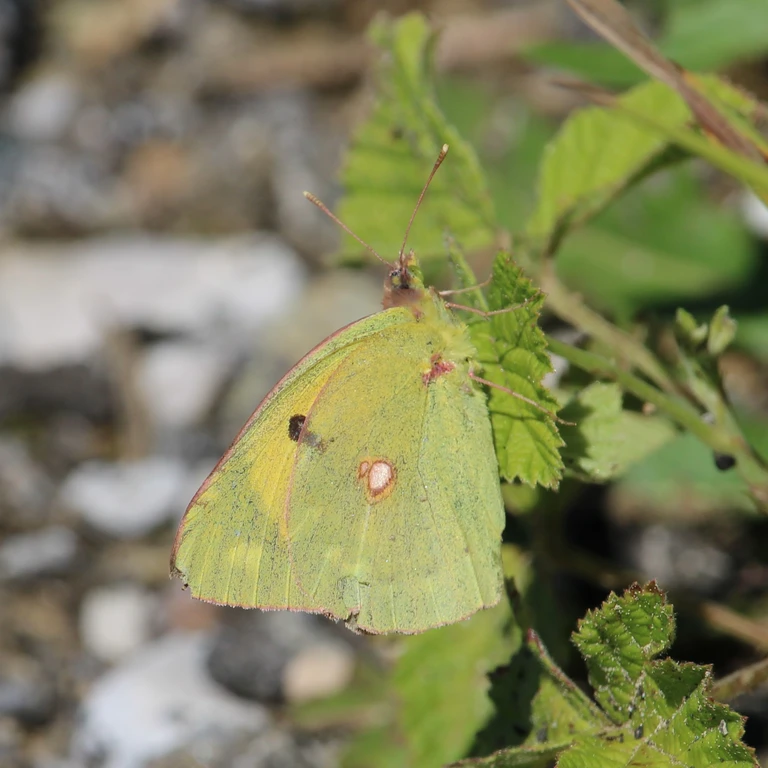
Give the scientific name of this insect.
Colias croceus
